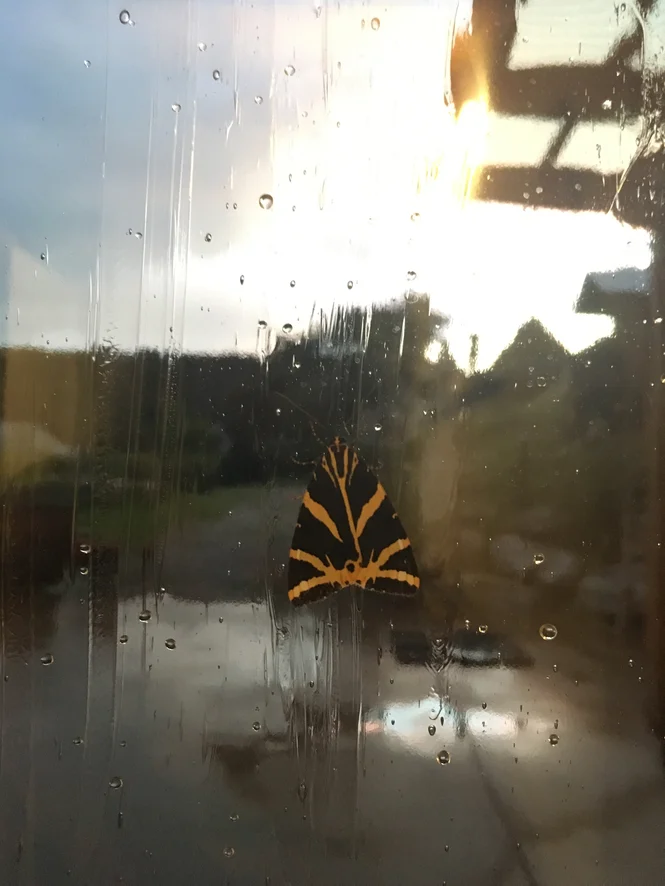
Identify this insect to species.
Euplagia quadripunctaria
